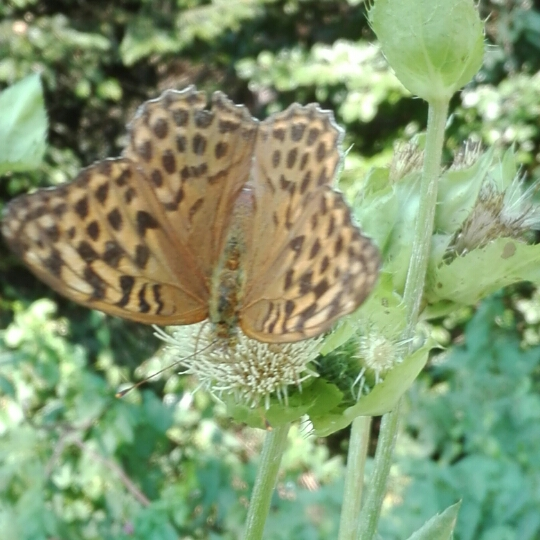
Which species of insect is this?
Argynnis paphia
